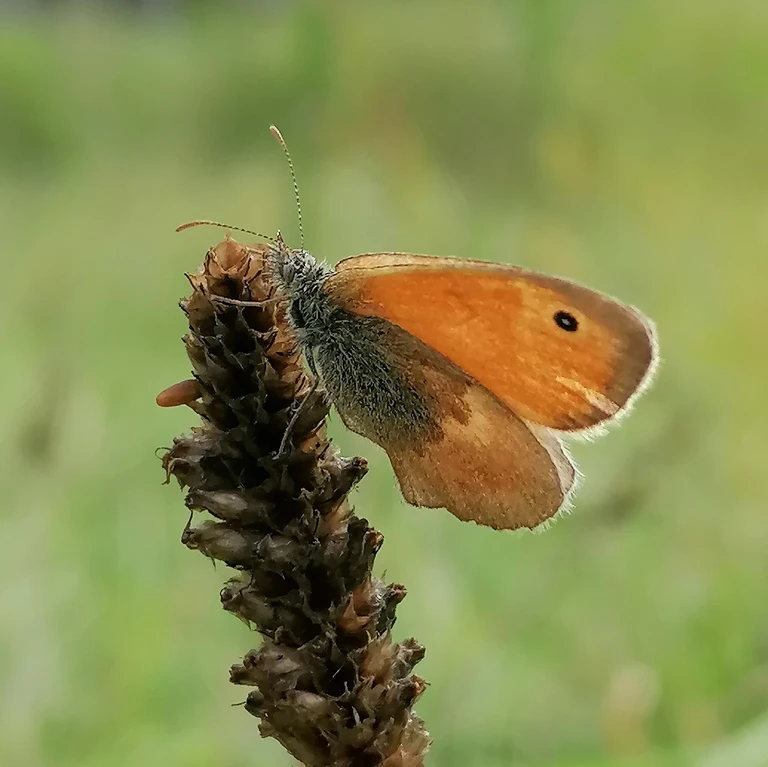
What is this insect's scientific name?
Coenonympha pamphilus
